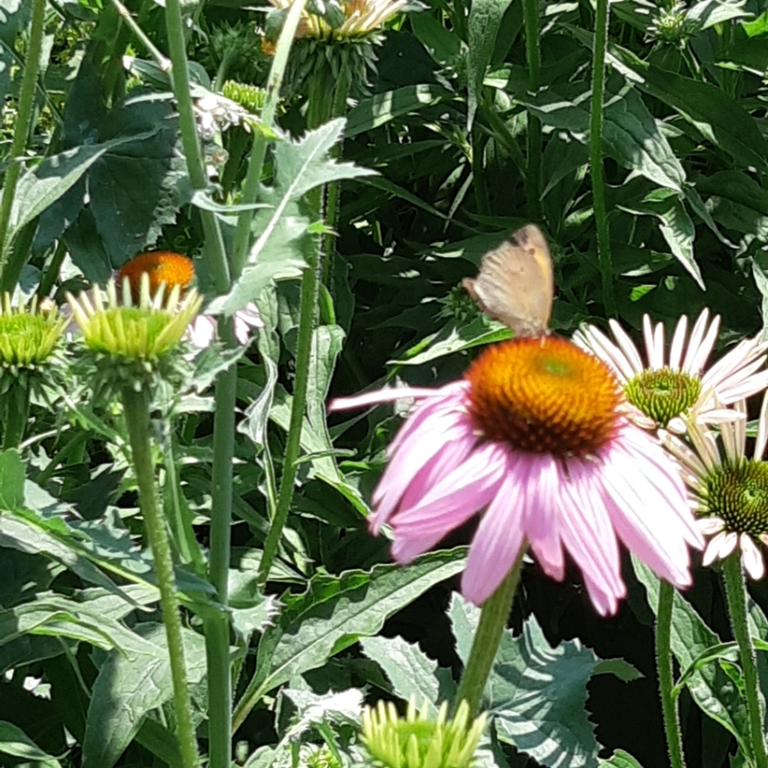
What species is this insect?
Maniola jurtina
